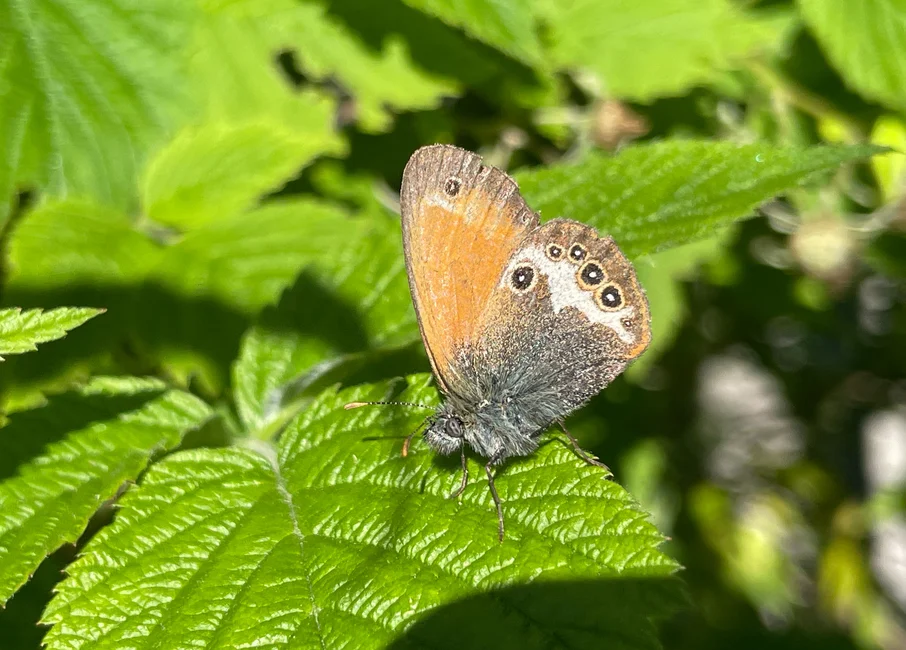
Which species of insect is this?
Coenonympha arcania
